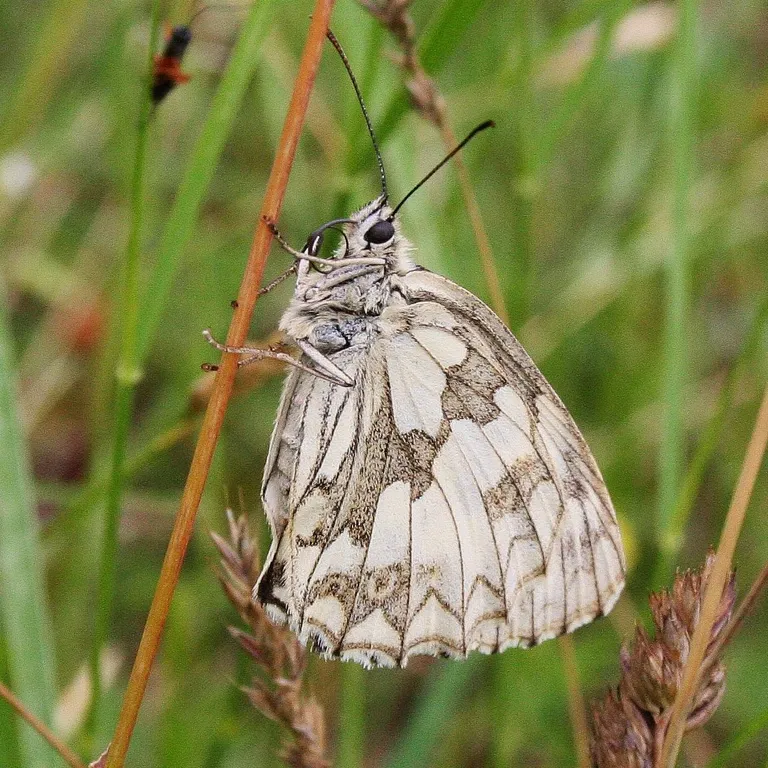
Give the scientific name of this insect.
Melanargia galathea
